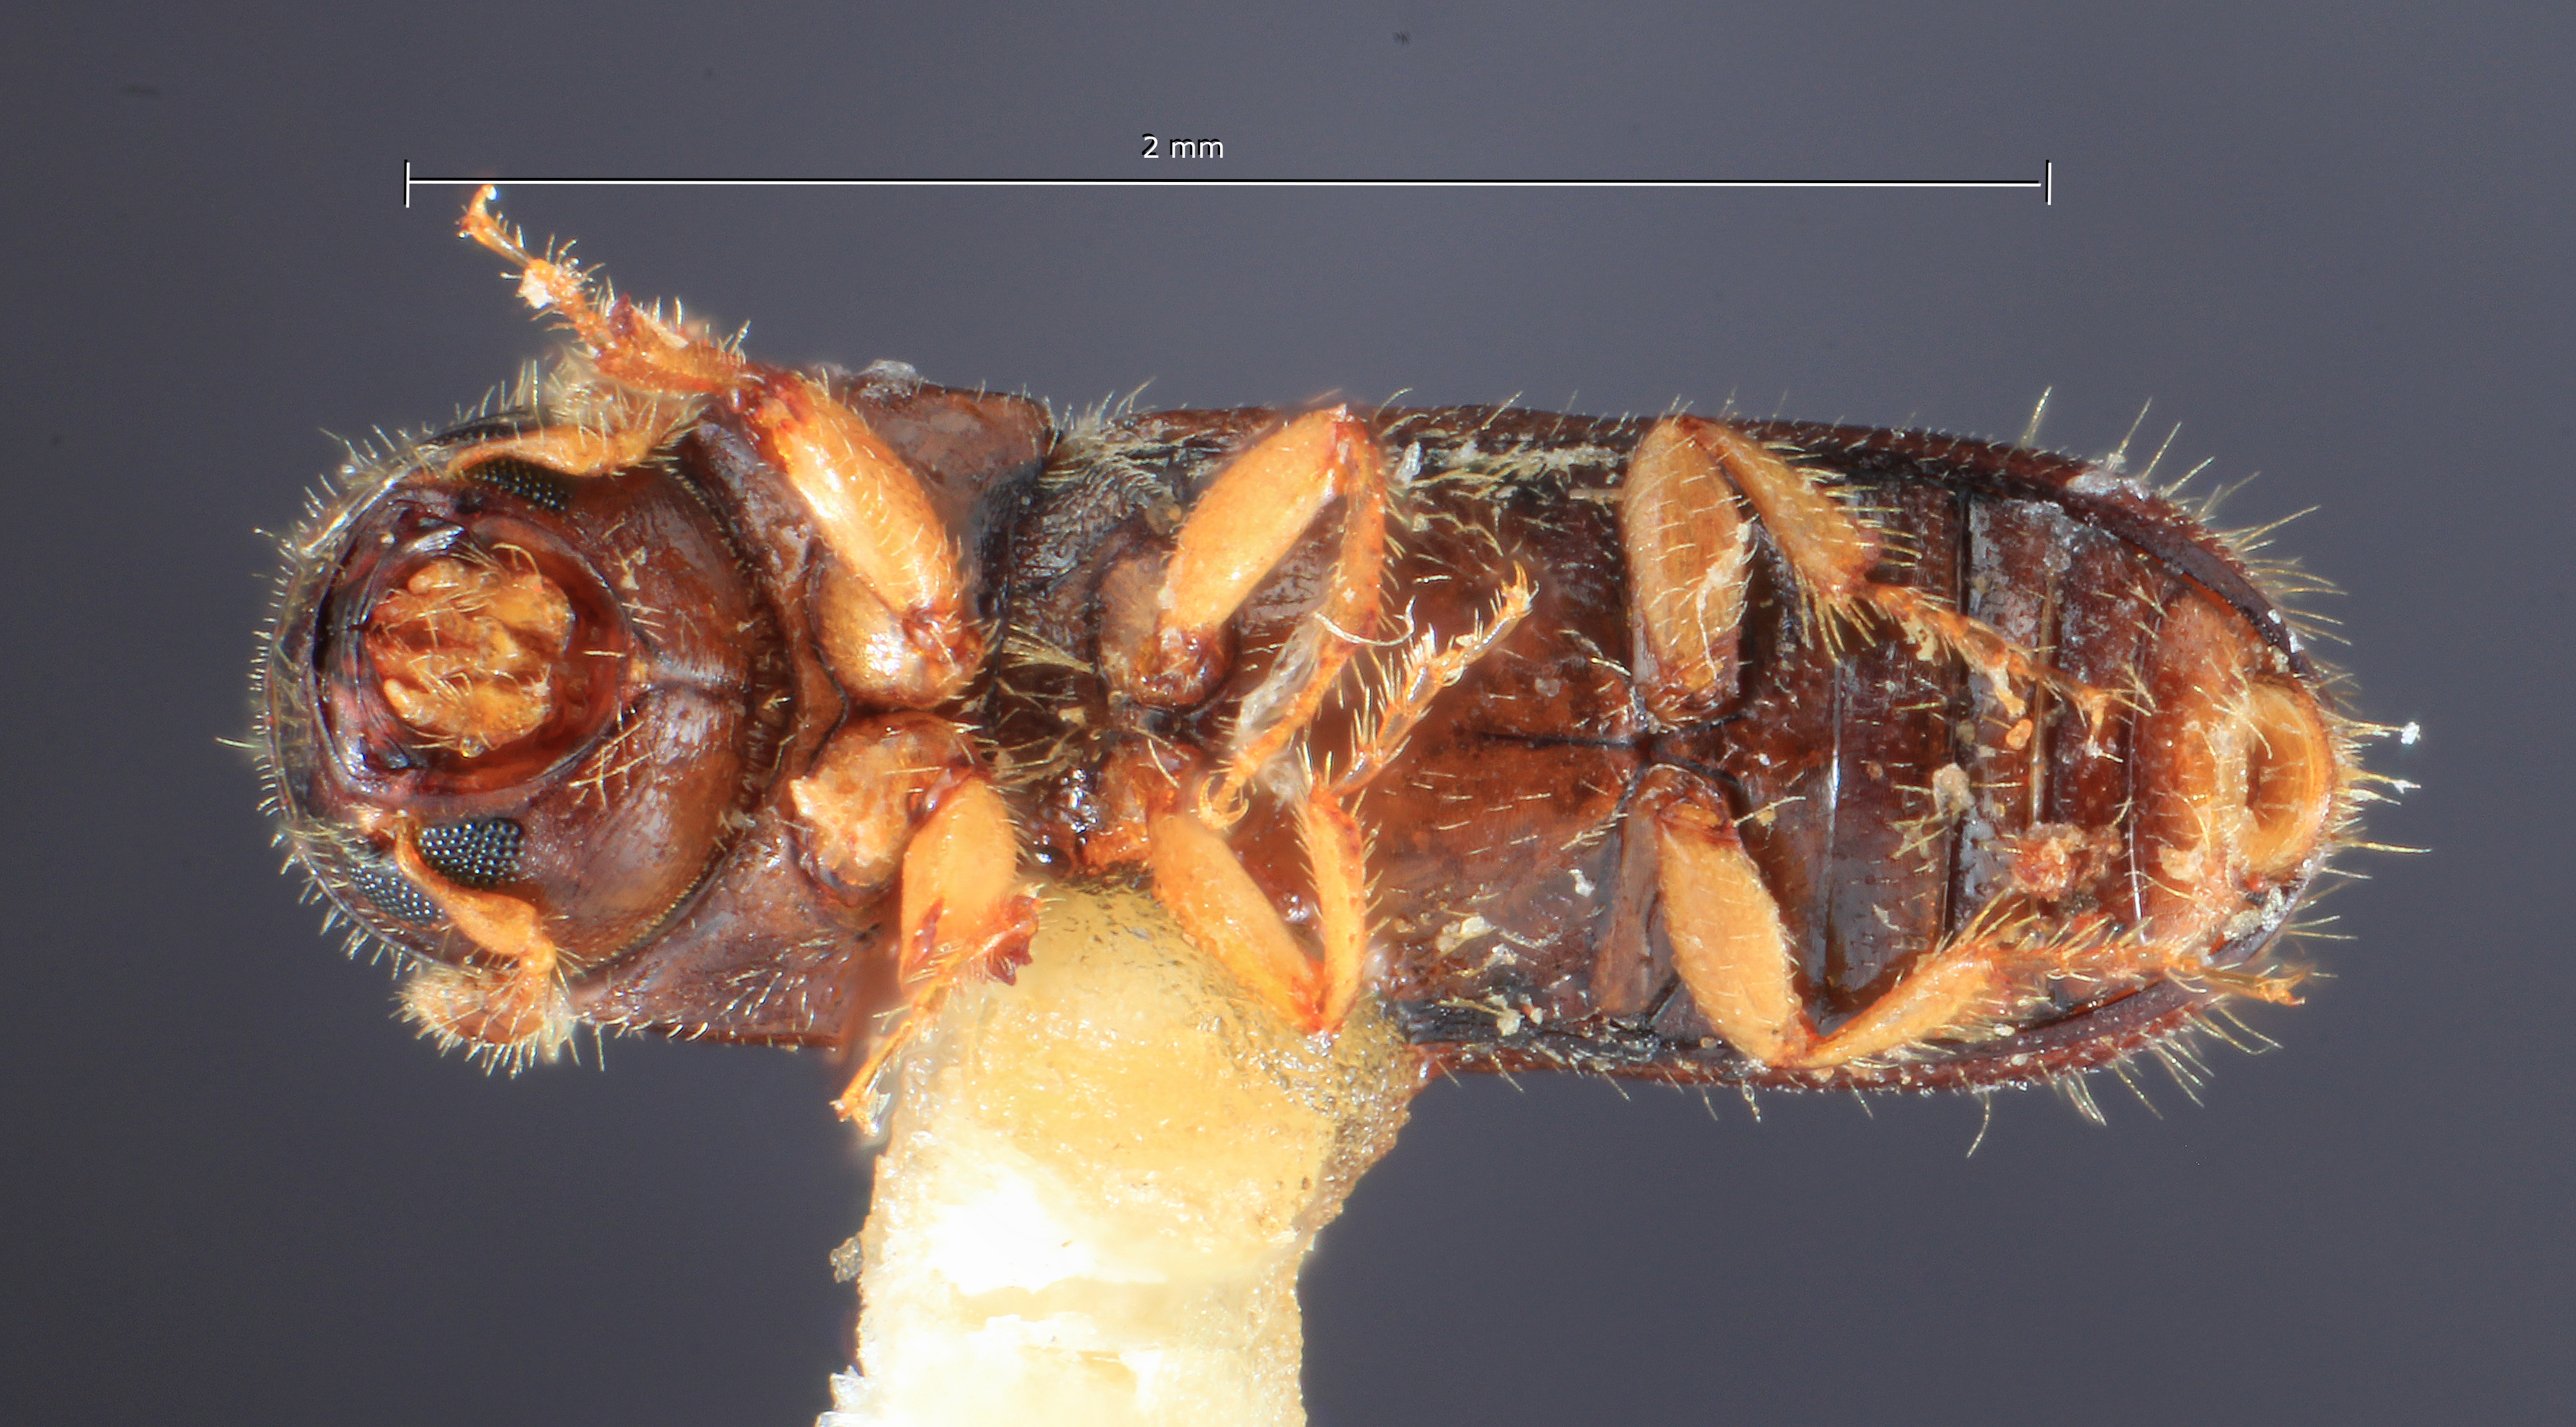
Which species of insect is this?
Gnathotrichus perniciosus
